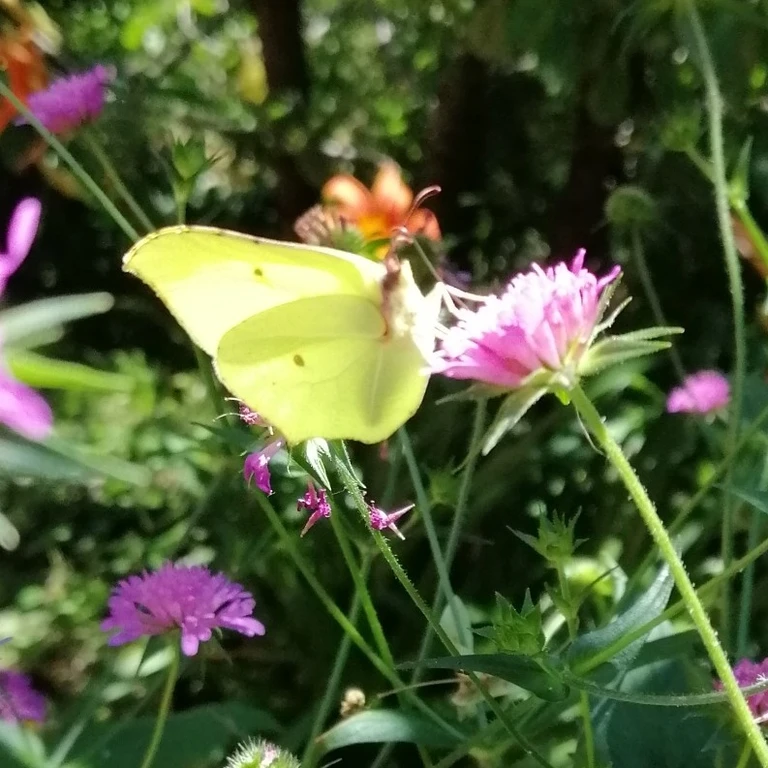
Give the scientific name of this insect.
Gonepteryx rhamni
